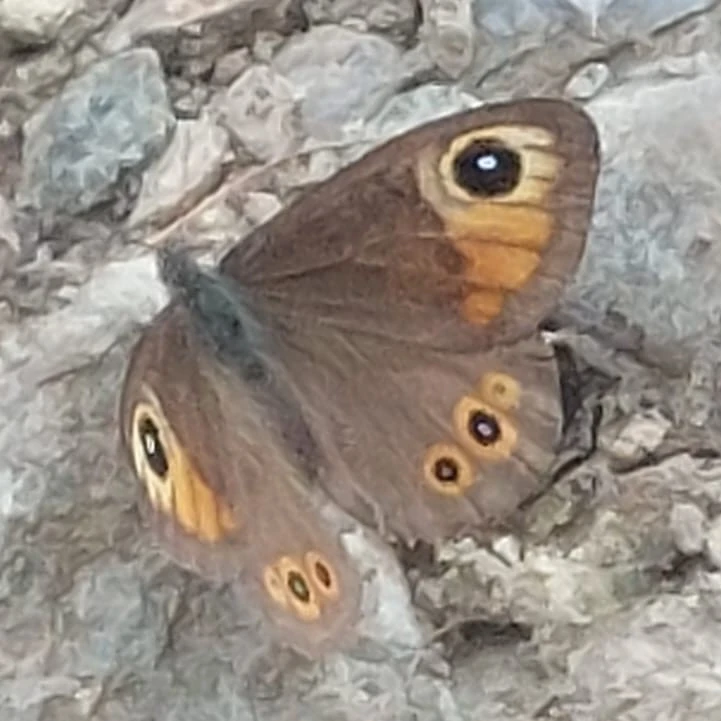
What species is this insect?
Lasiommata maera (also Pararge maera)
